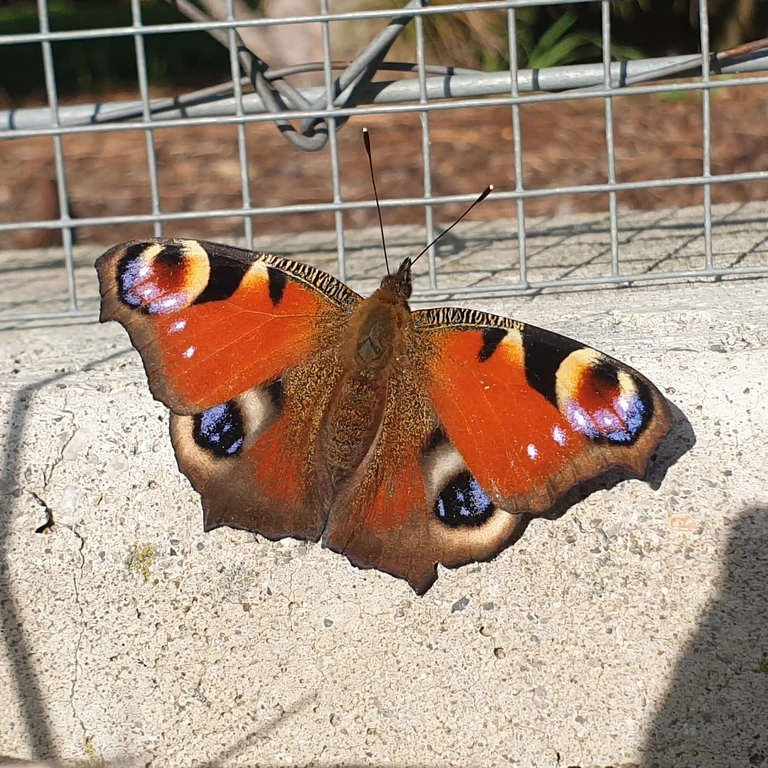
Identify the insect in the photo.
Aglais io
